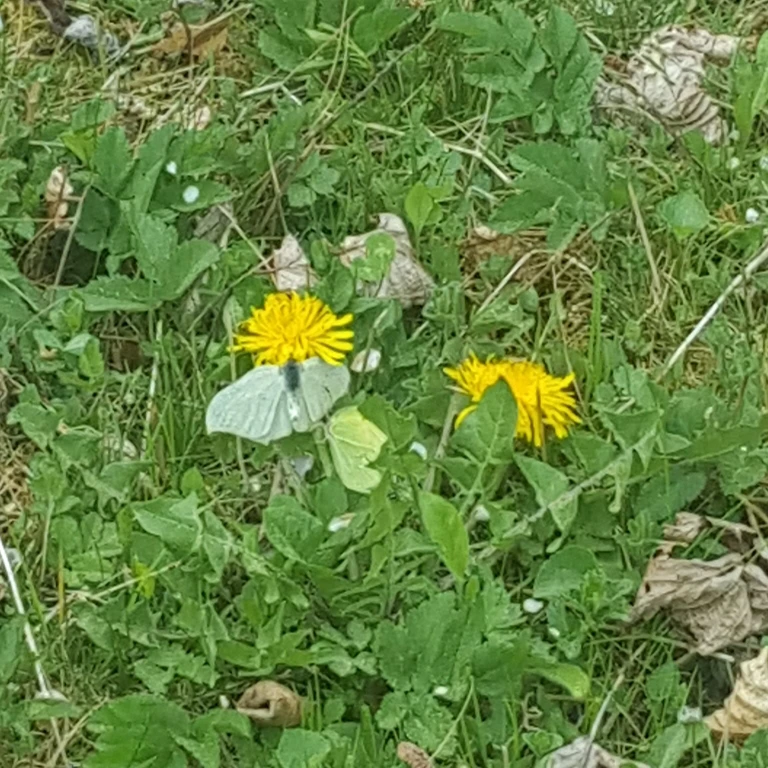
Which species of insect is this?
Gonepteryx rhamni
